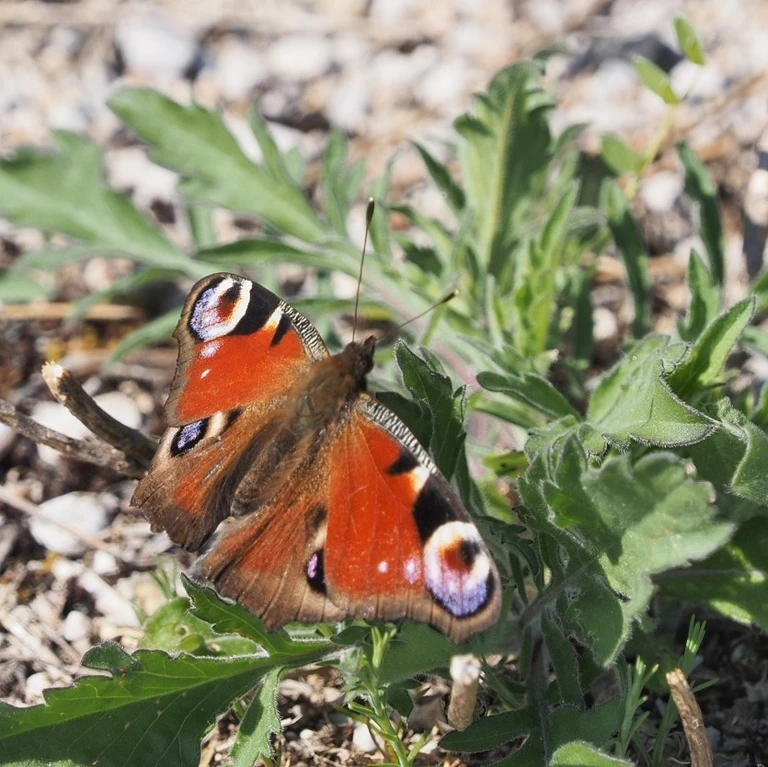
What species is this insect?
Aglais io
